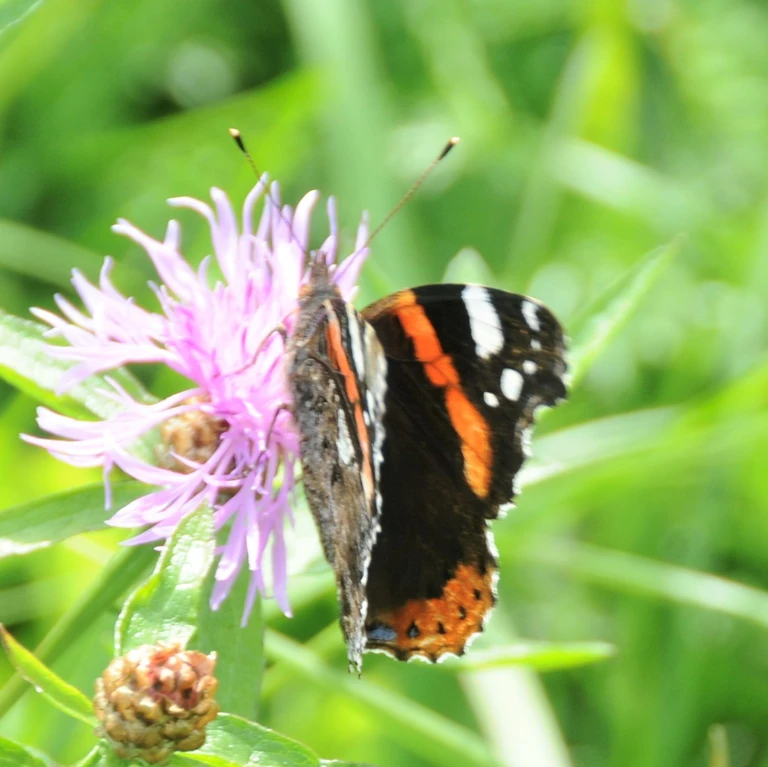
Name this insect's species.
Vanessa atalanta
